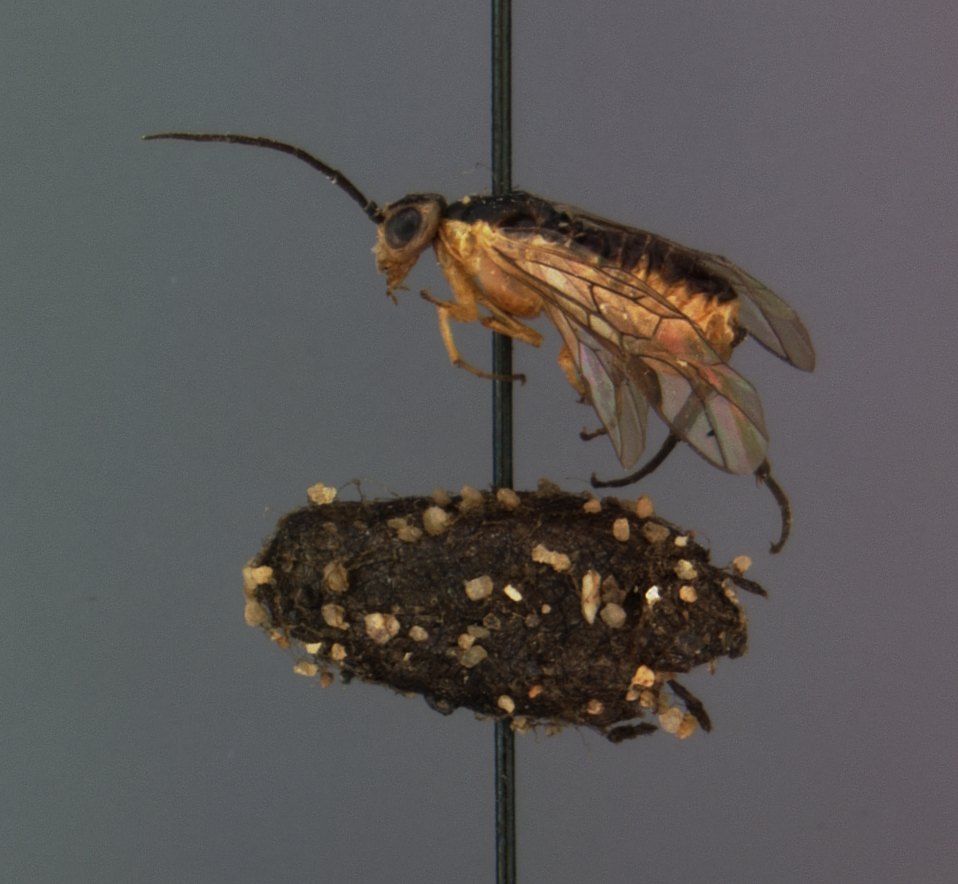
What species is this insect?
Pteronidea plesia
